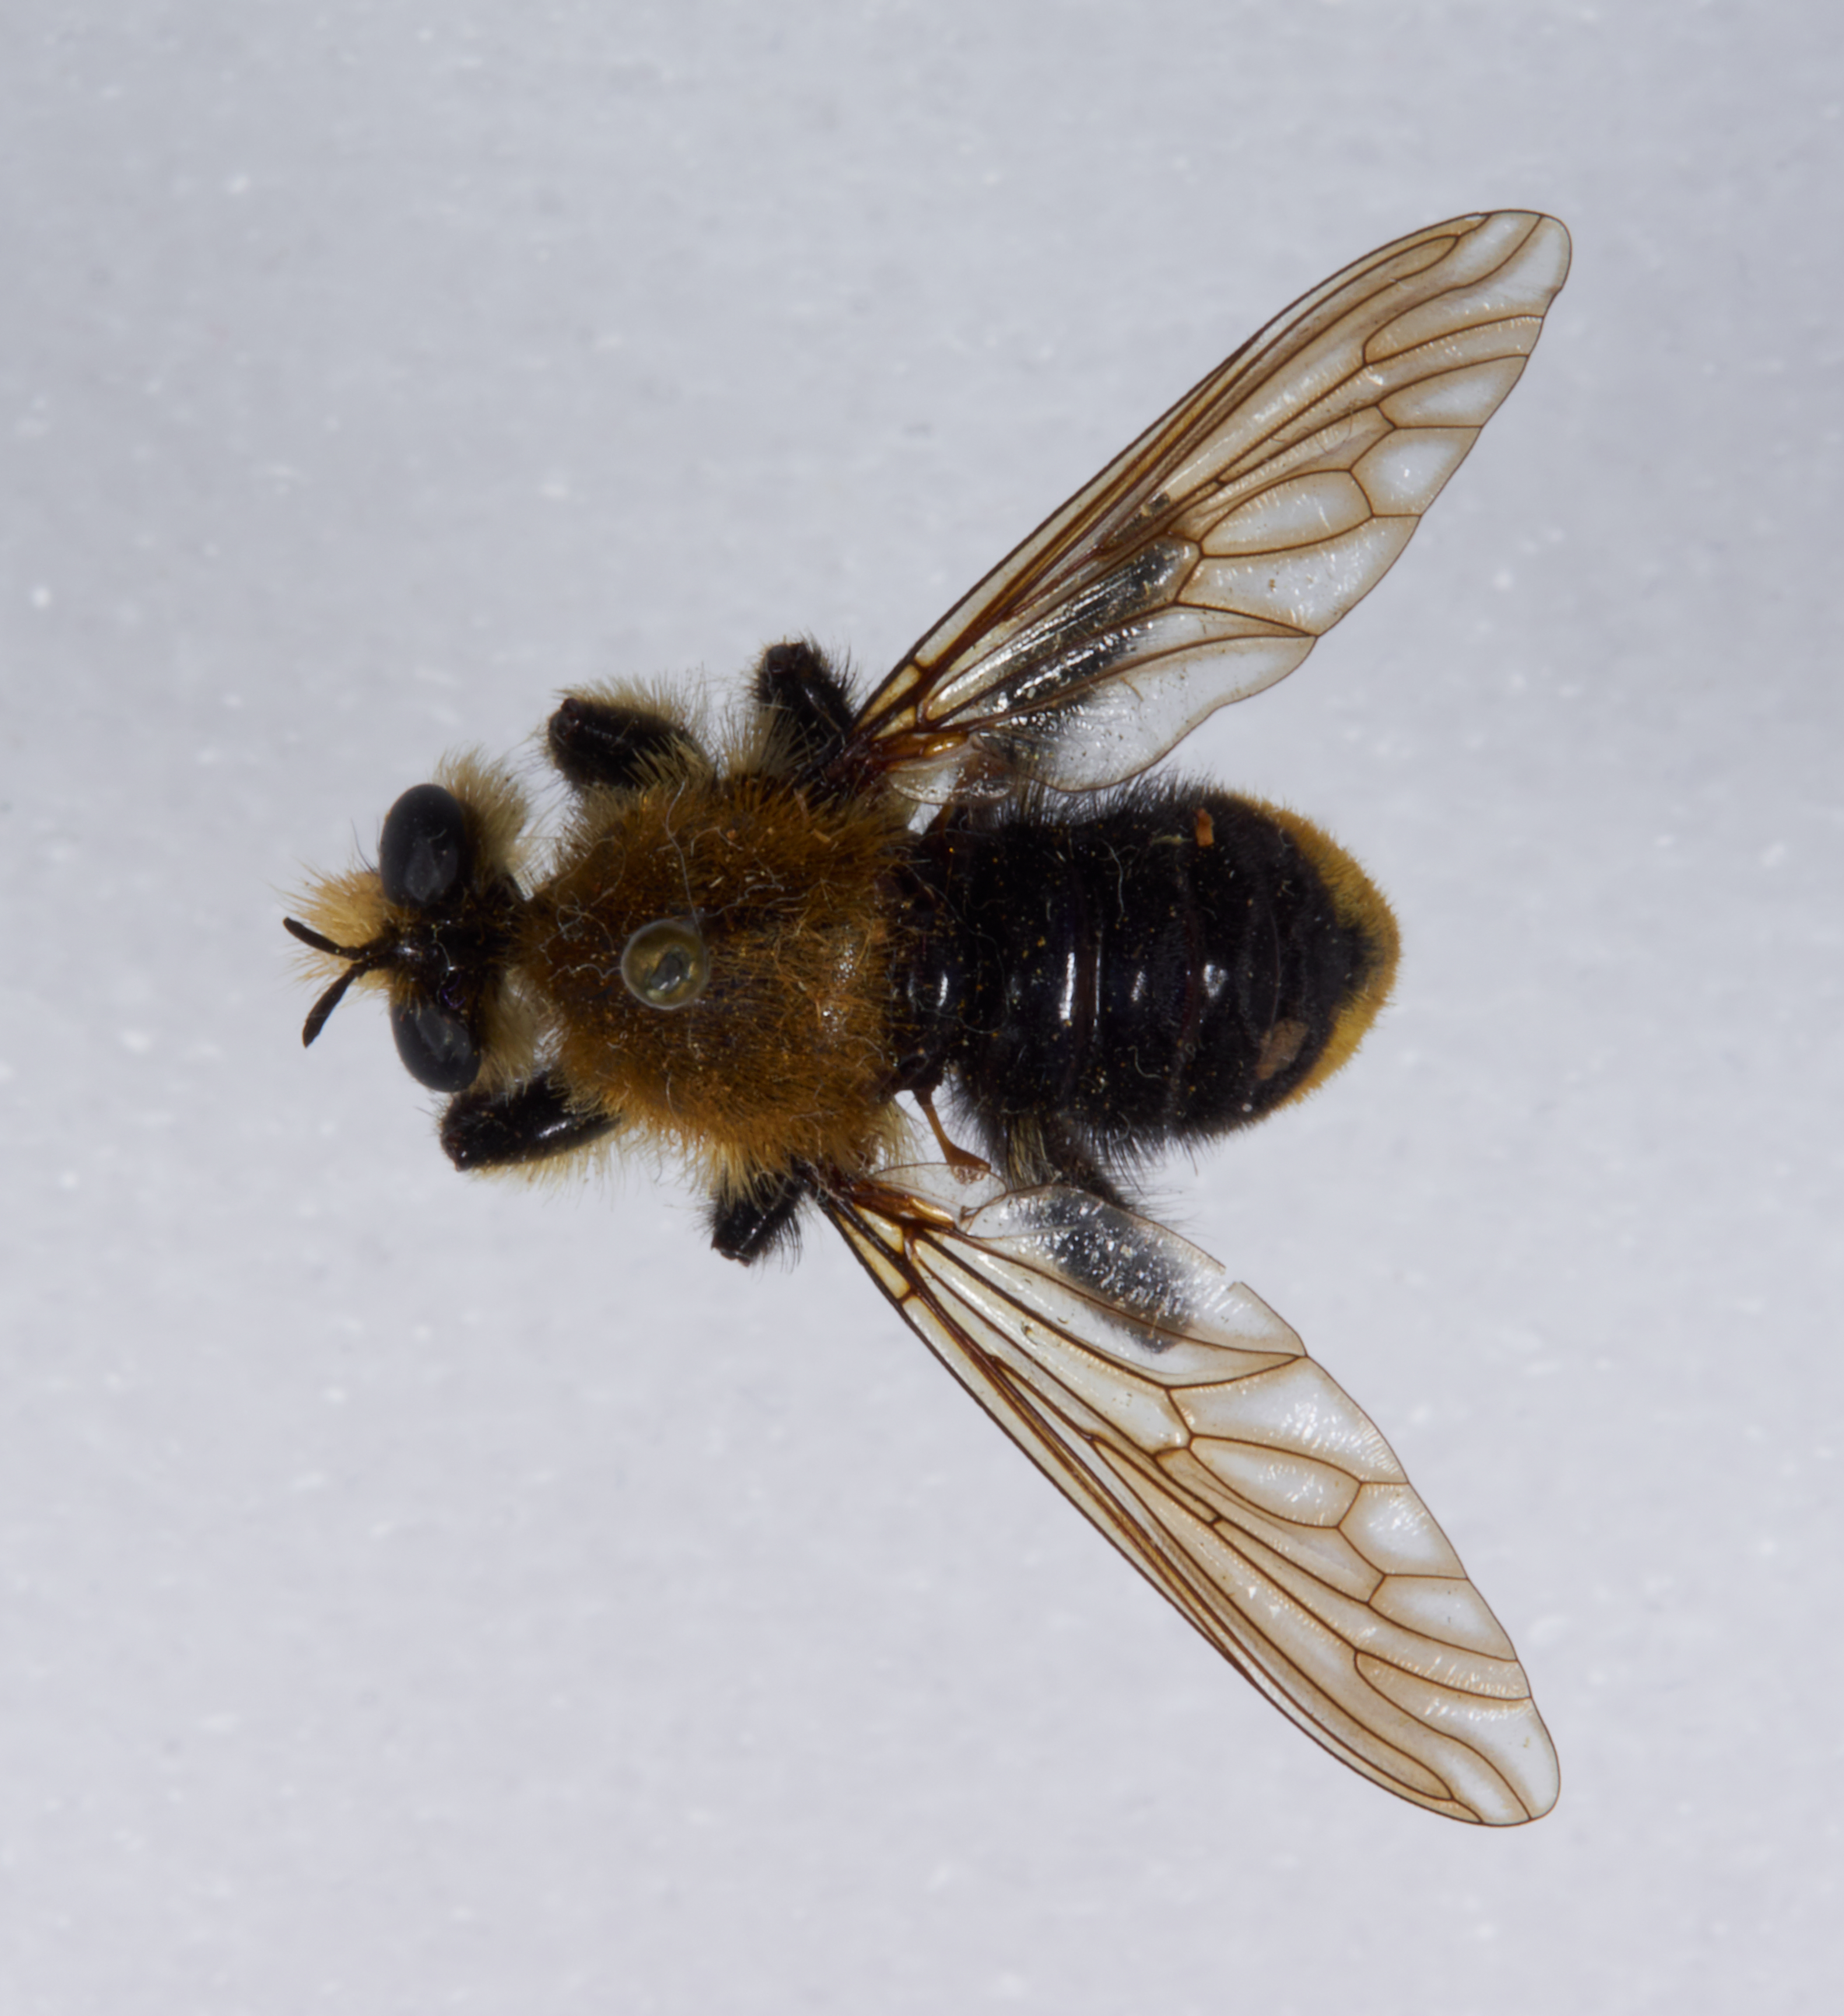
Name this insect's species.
Laphria astur
